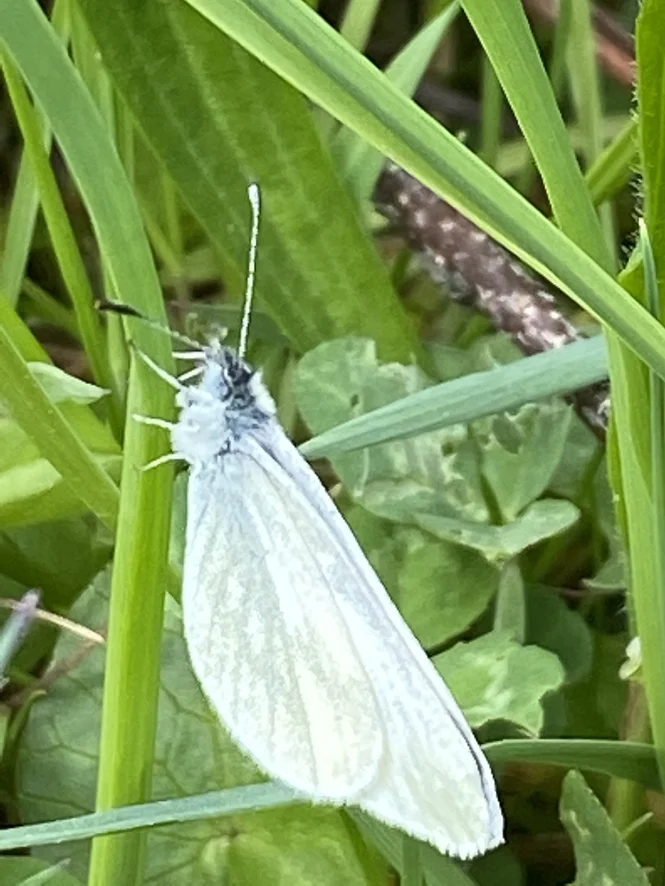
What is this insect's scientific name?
Leptidea sinapis/juvernica
